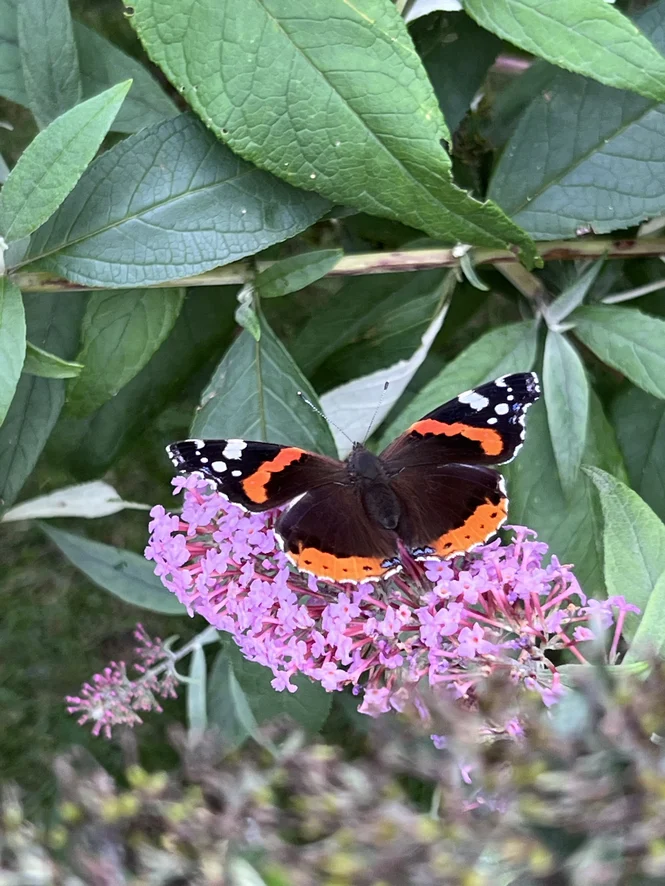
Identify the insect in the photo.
Vanessa atalanta
